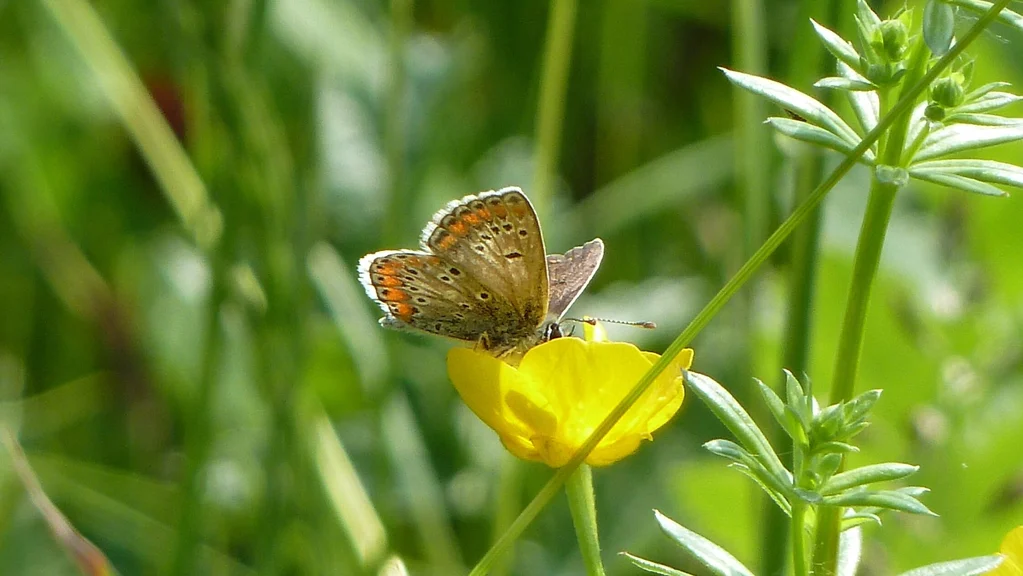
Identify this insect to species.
Aricia agestis/artaxerxes
